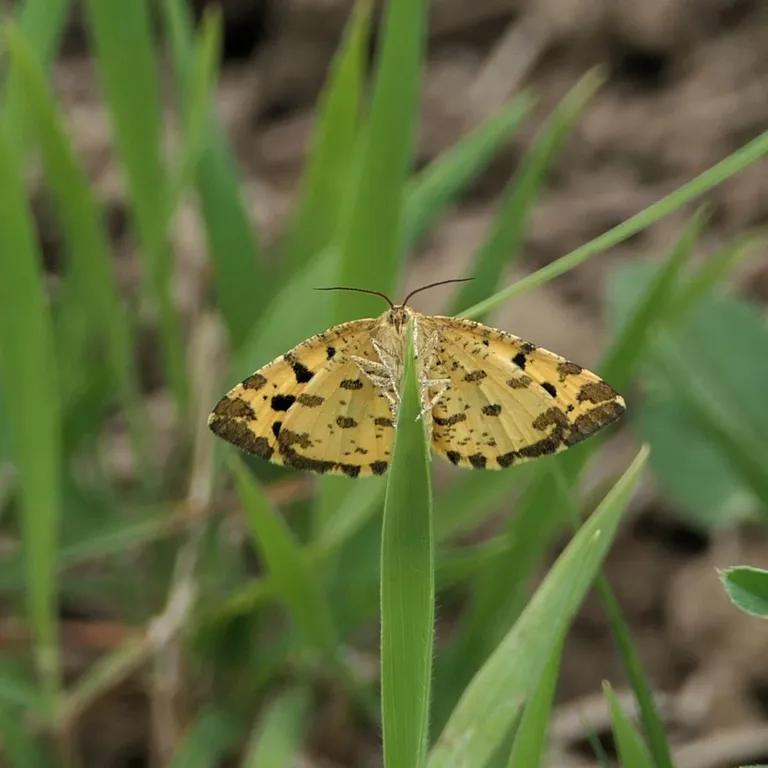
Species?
Pseudopanthera macularia
